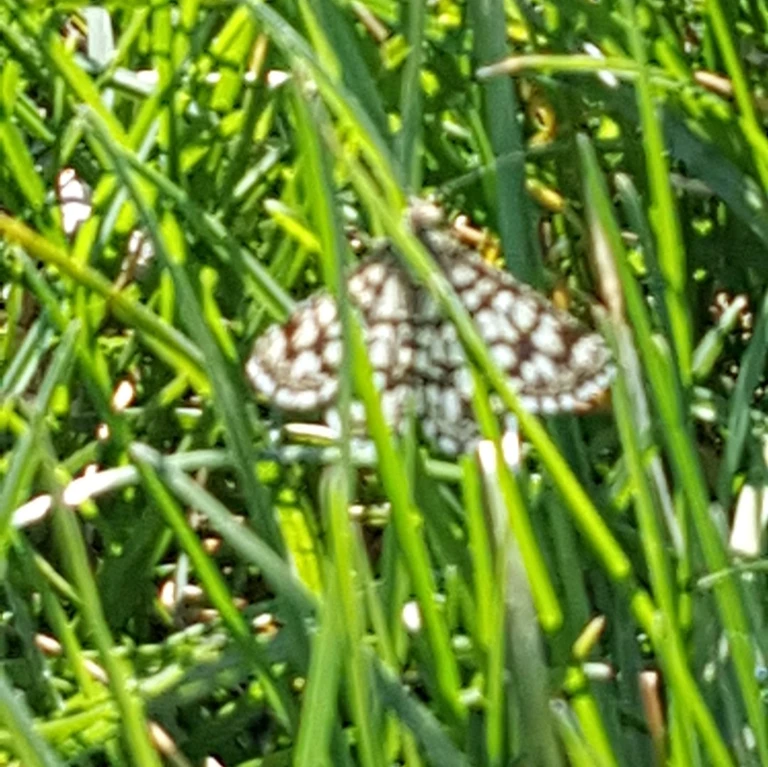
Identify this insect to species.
Chiasmia clathrata
